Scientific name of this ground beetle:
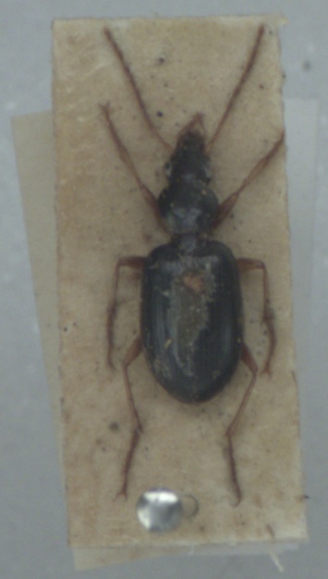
Paranchus albipes
